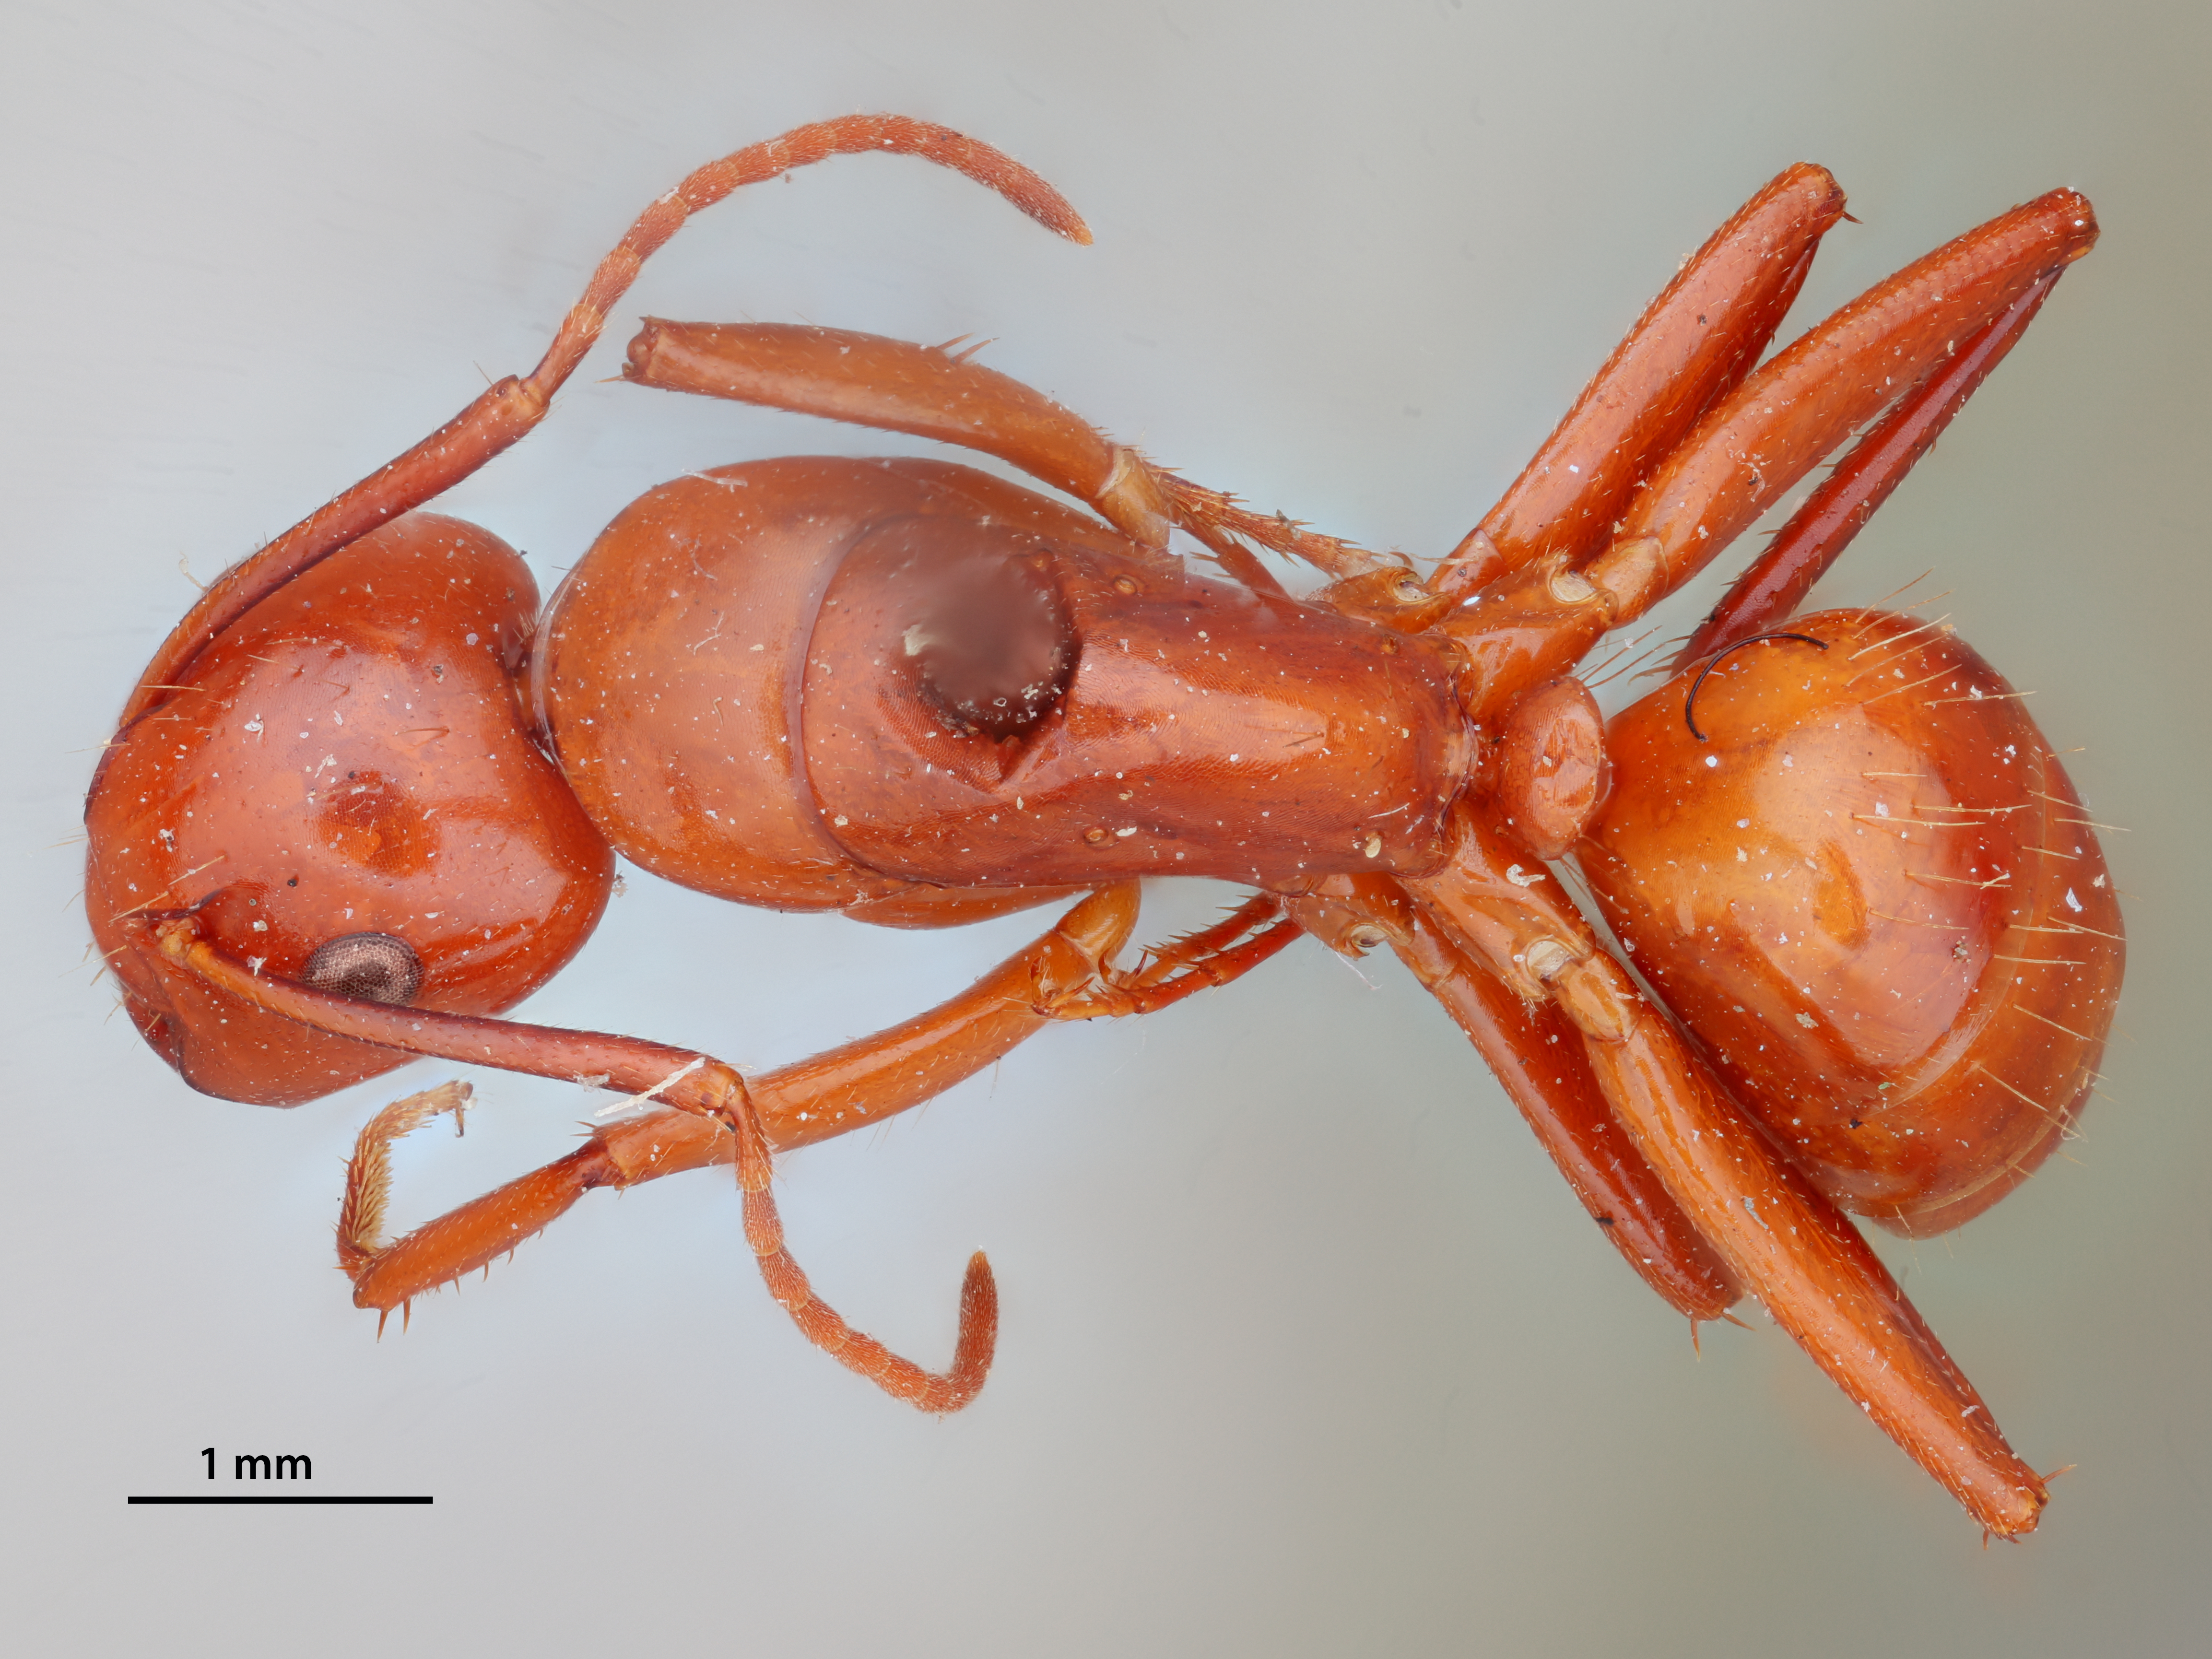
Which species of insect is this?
Camponotus schaefferi
